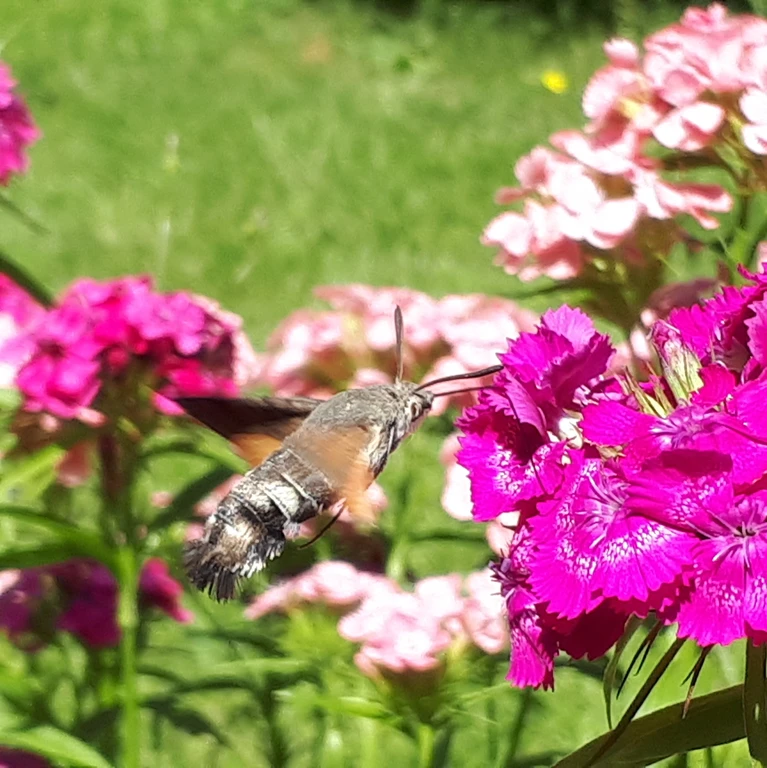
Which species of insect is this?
Macroglossum stellatarum
